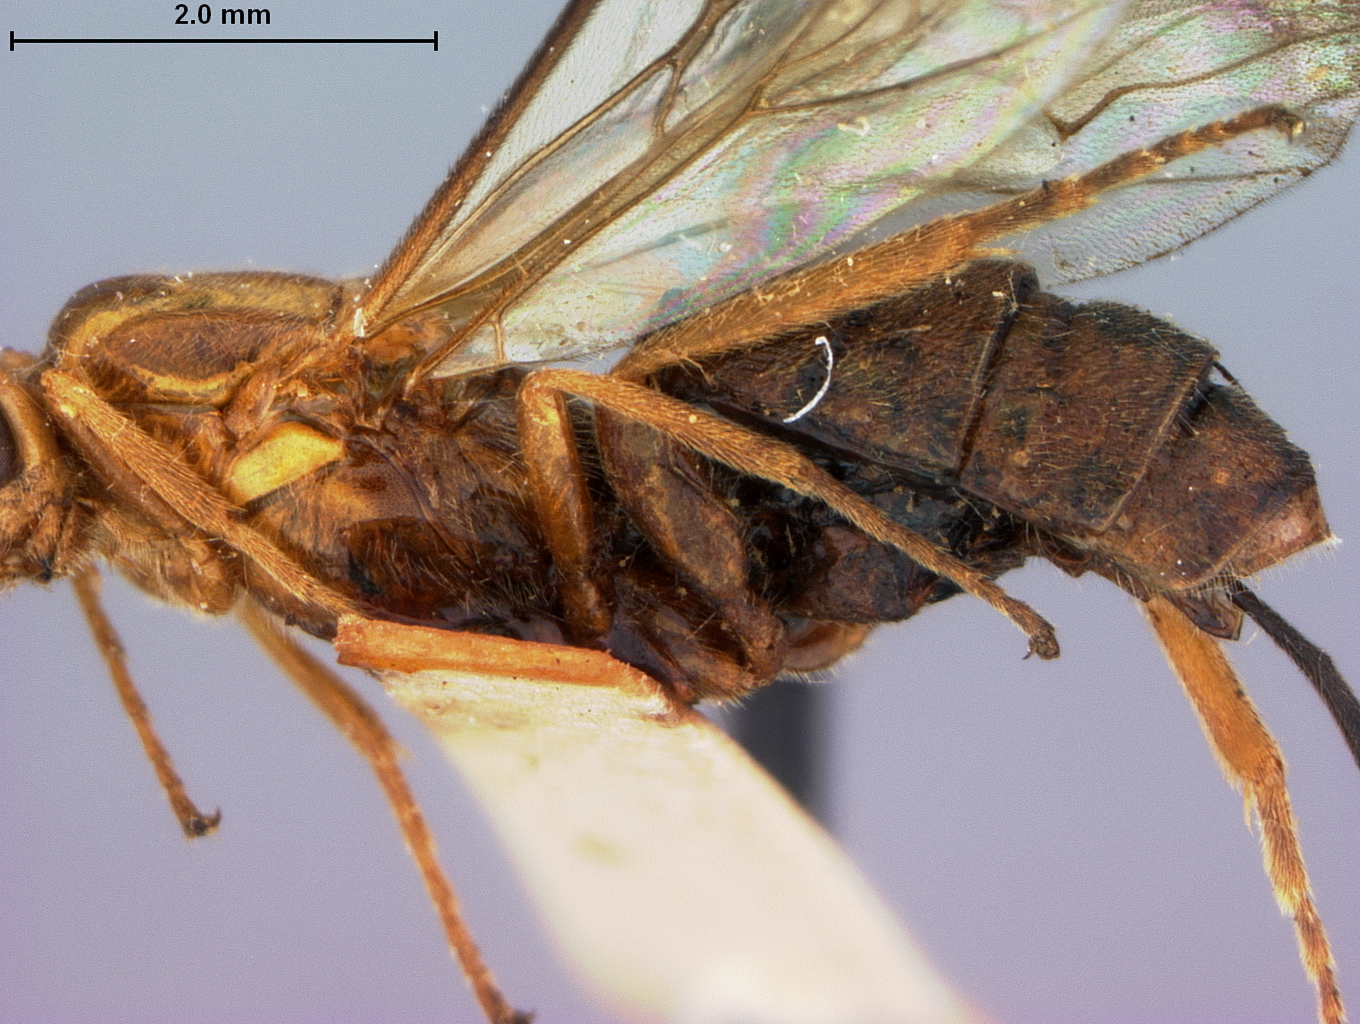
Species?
Aphrastobracon monothrix
